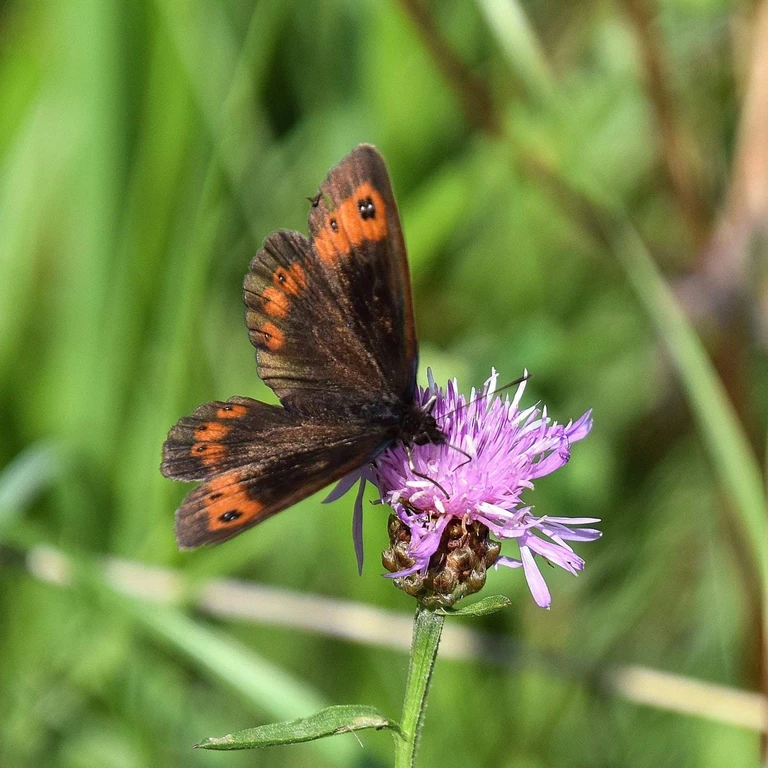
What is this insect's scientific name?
Erebia aethiops
